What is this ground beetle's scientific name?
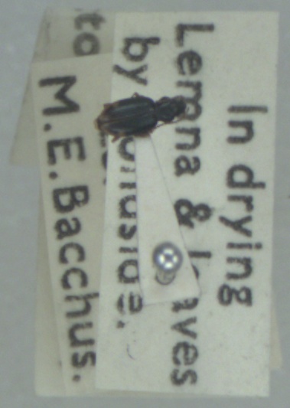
Bembidion clarkei
